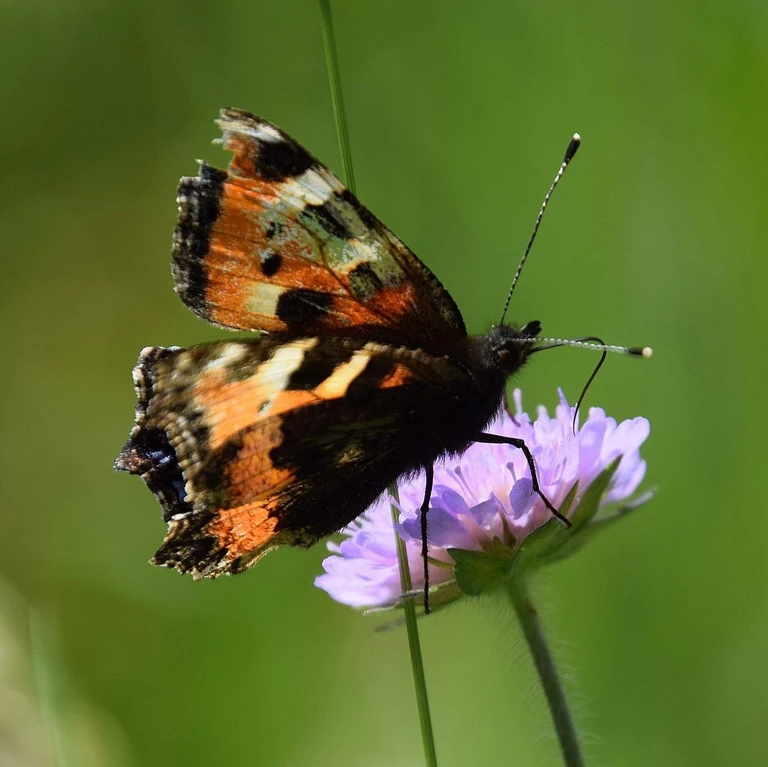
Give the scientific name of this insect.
Aglais urticae
